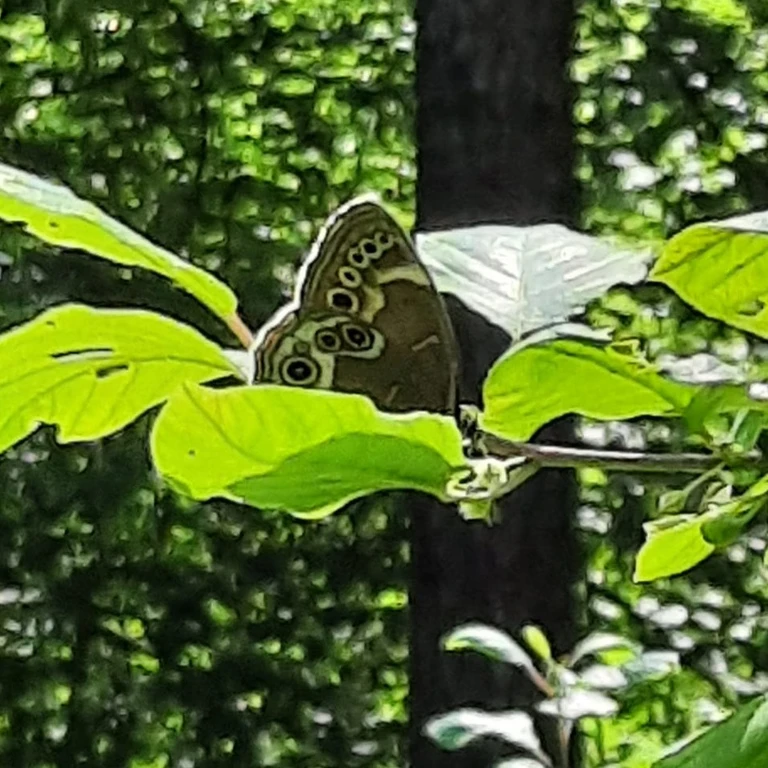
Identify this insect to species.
Lopinga achine (also Pararge achine)
